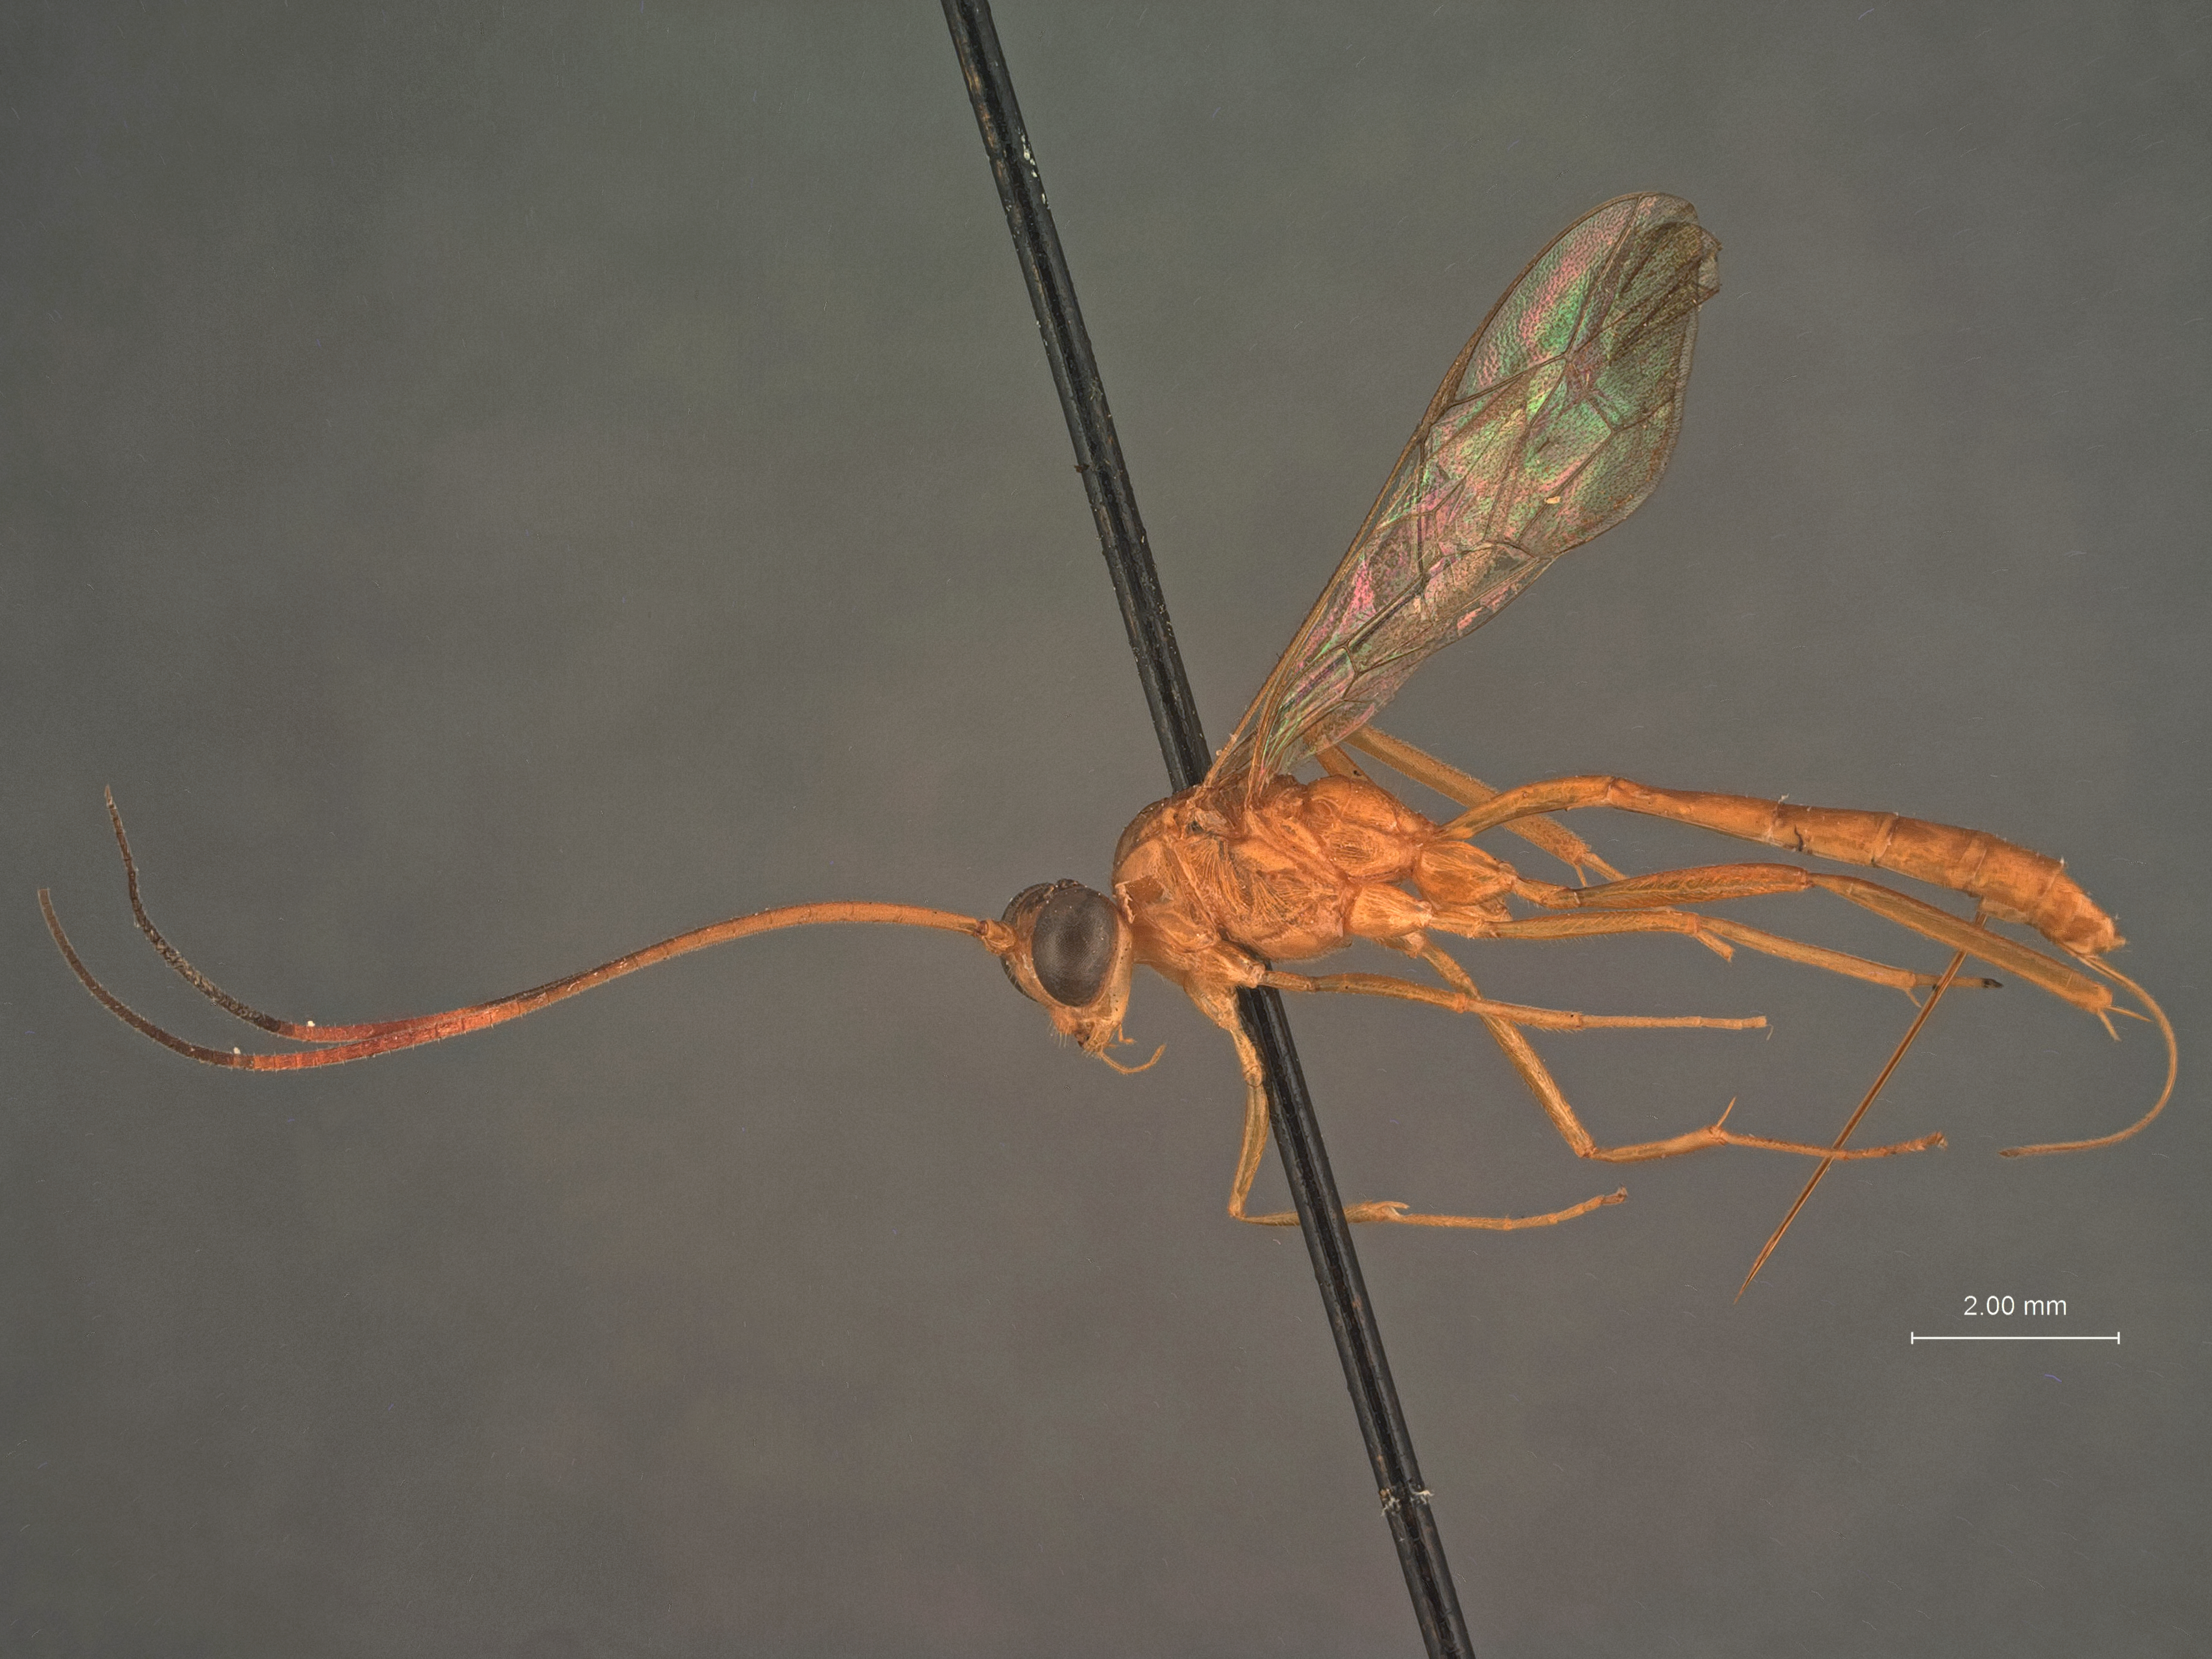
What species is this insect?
Diapetus fossulatus
